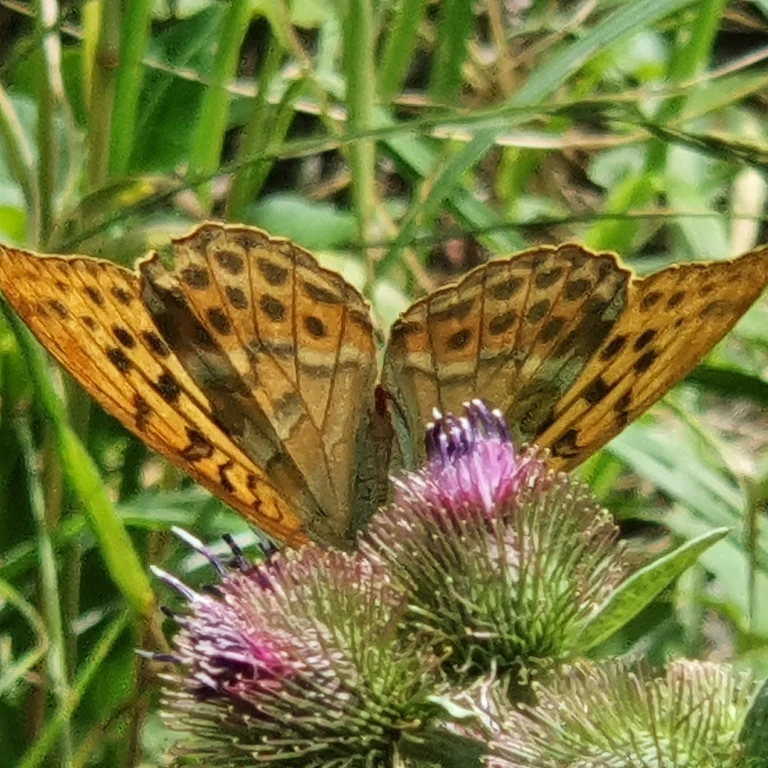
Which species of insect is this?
Argynnis paphia
